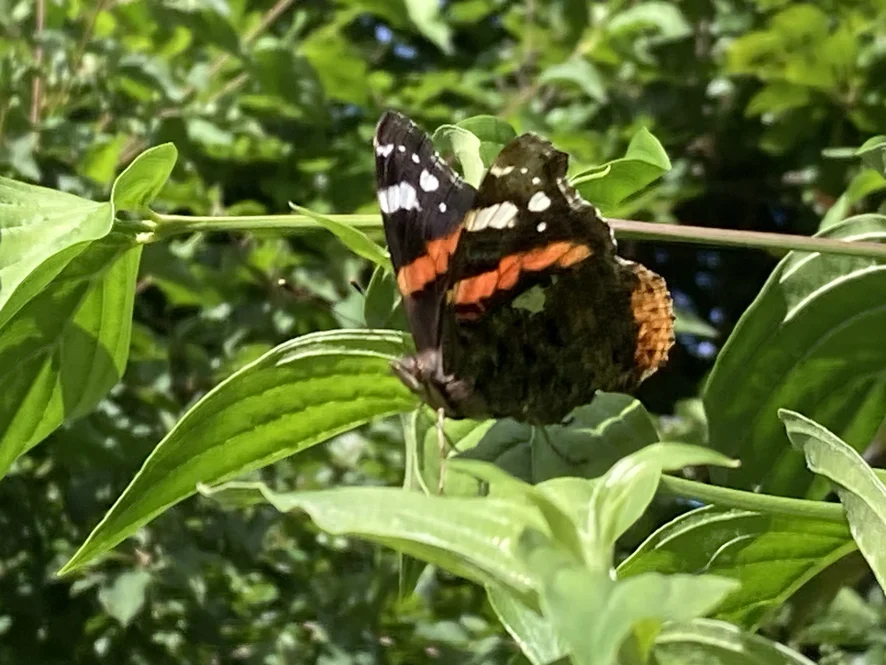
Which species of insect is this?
Vanessa atalanta
